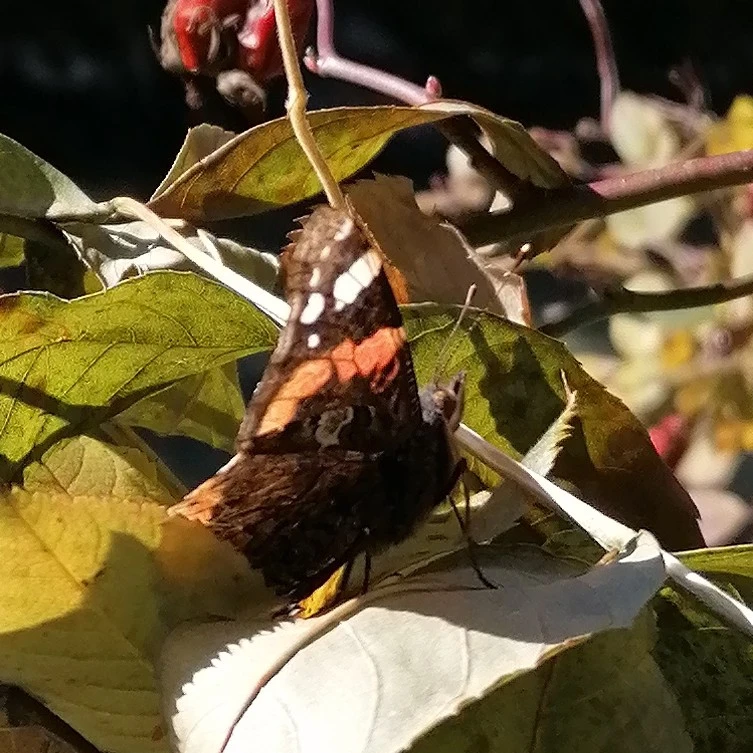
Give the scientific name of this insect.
Vanessa atalanta
